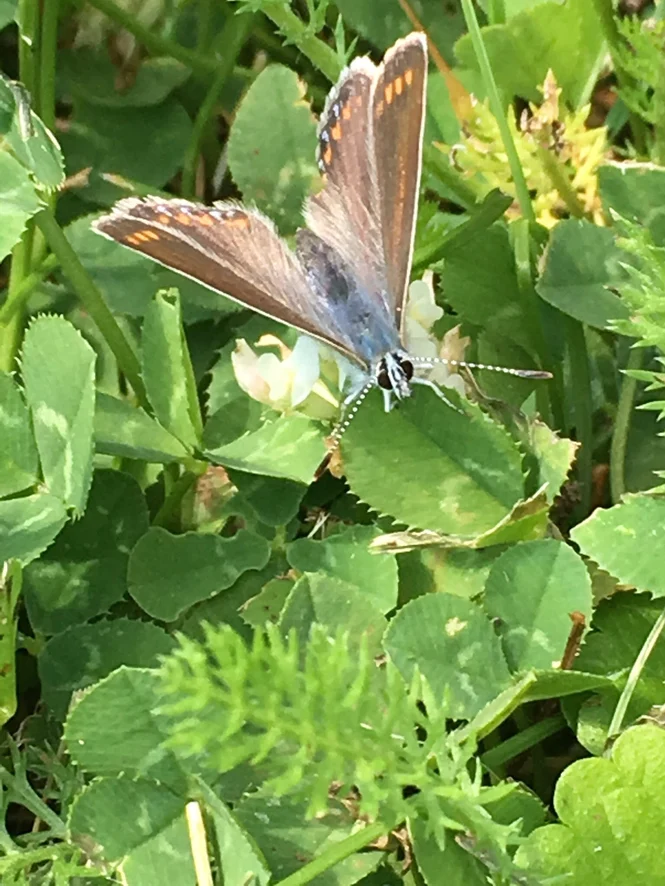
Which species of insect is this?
Polyommatus icarus
